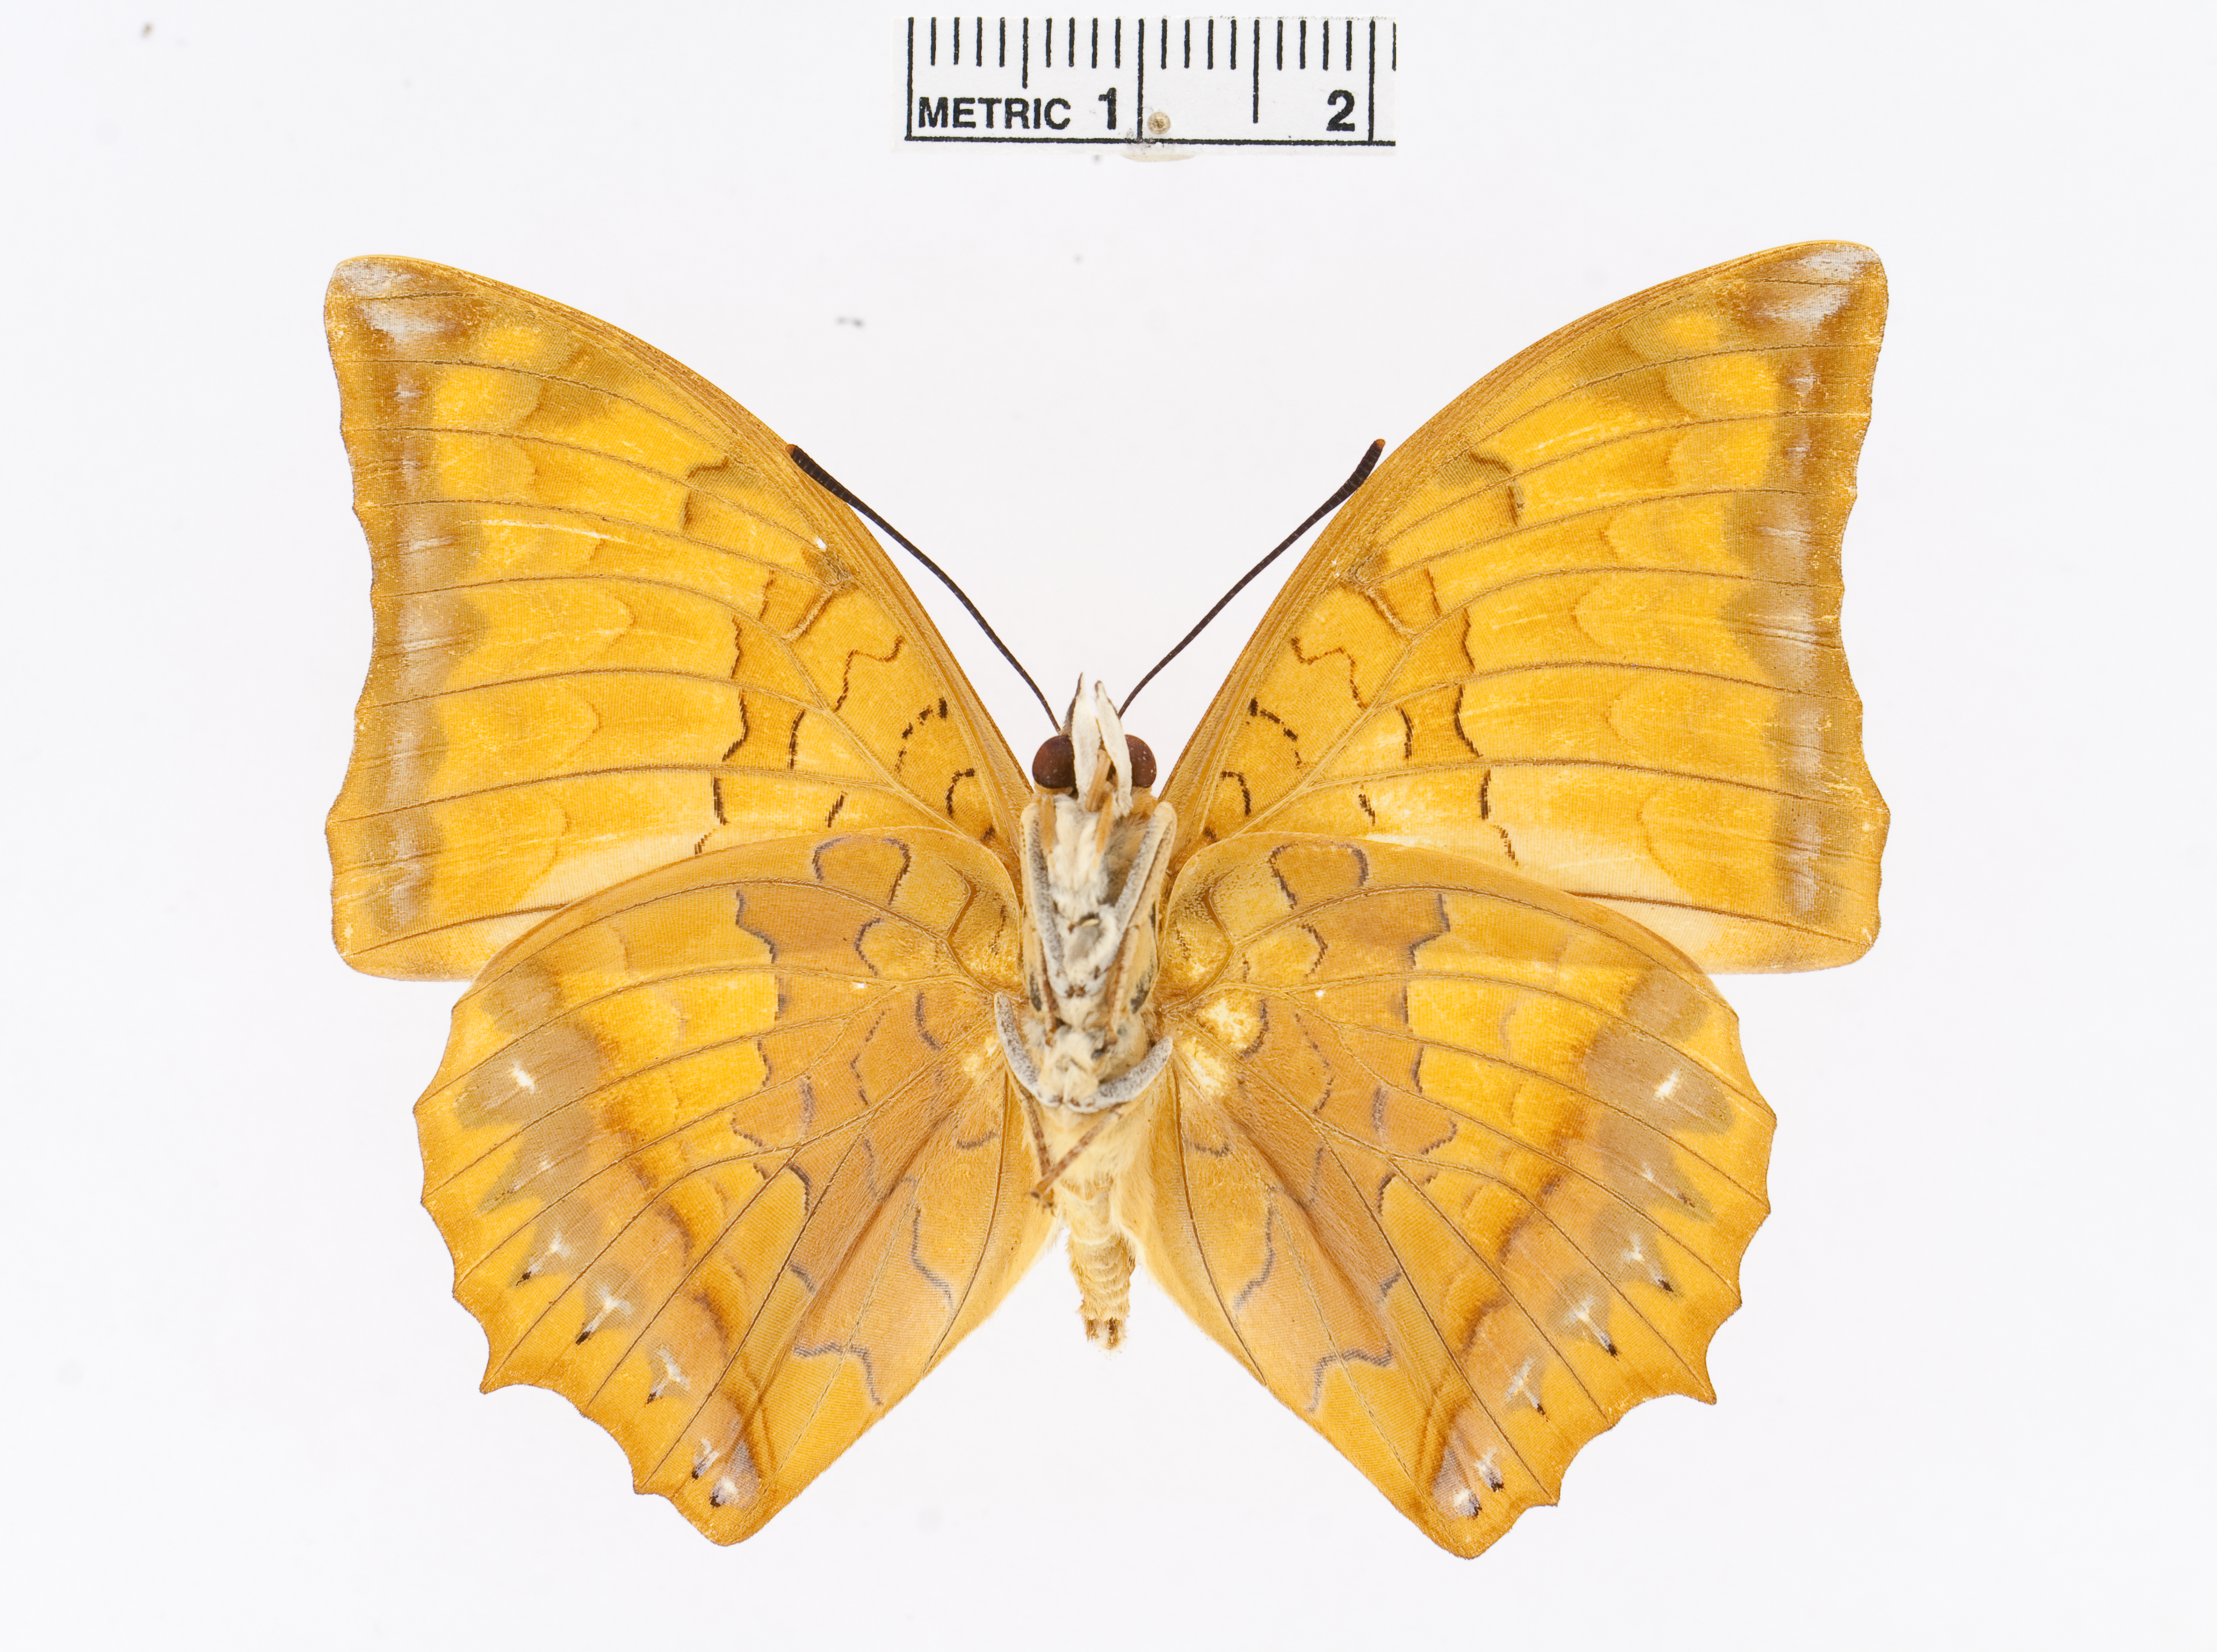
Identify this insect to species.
Charaxes marmax
